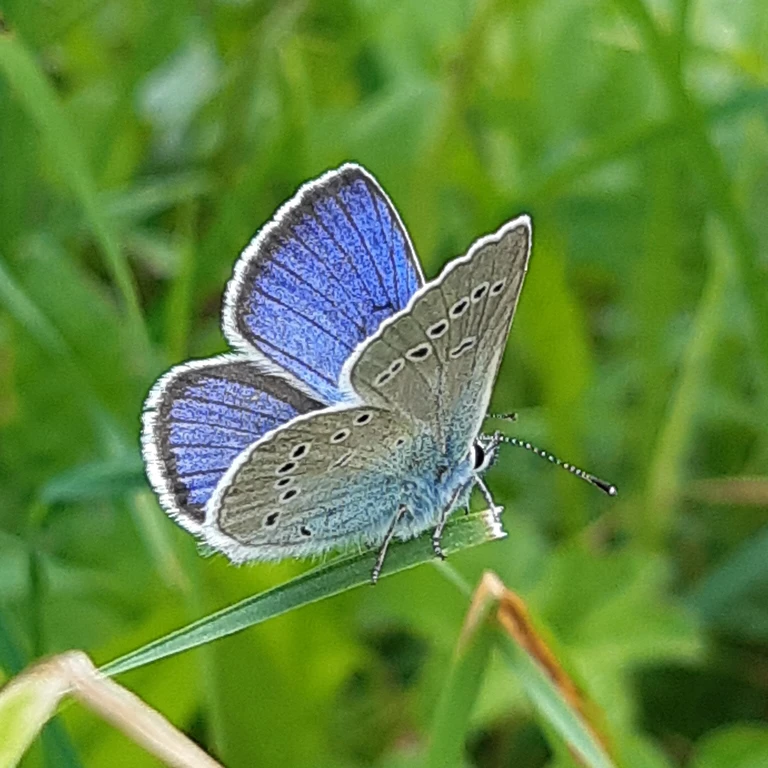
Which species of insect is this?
Cyaniris semiargus
